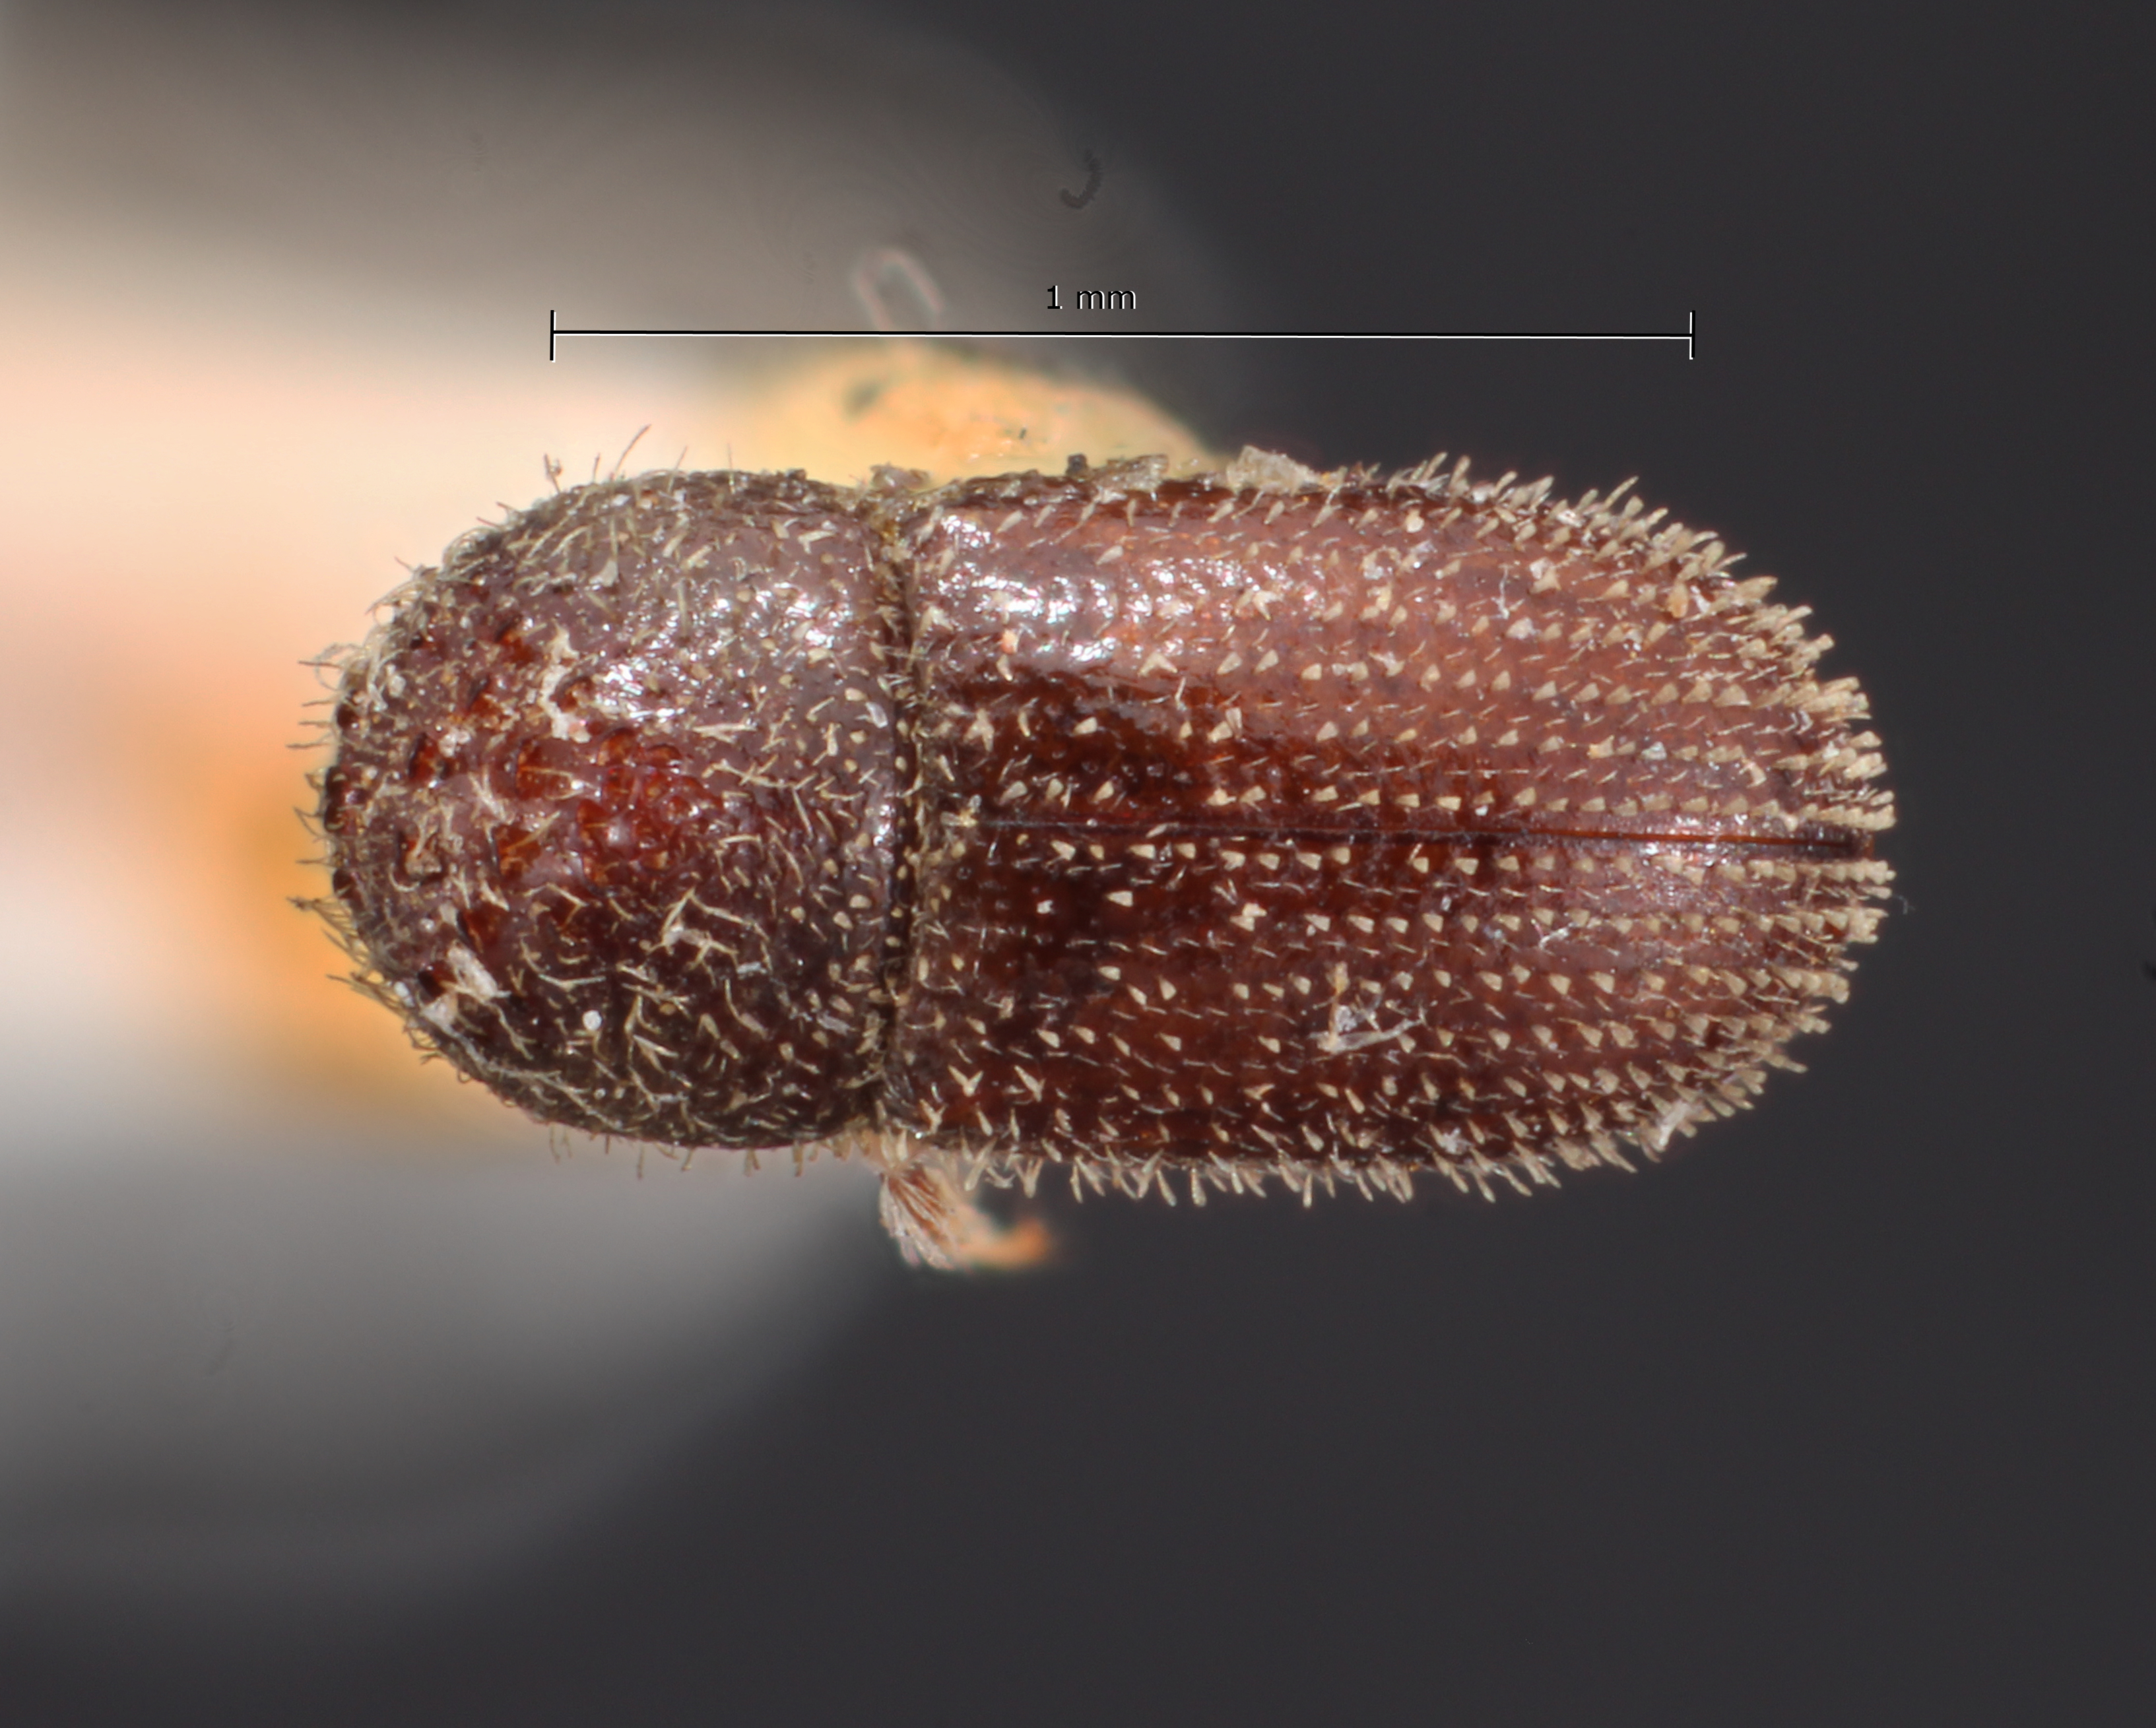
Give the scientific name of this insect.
Stephanoderes africanus
